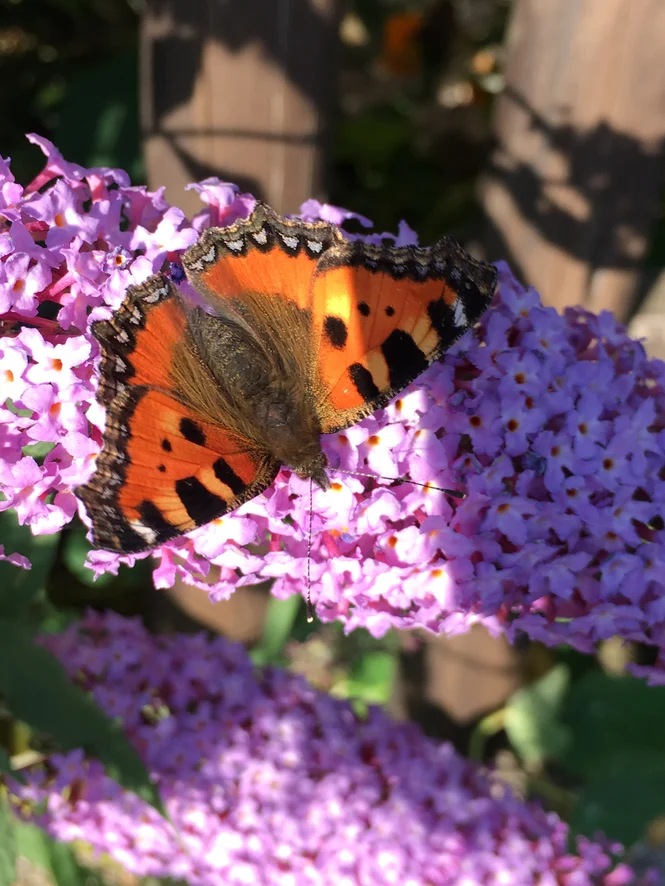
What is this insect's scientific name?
Aglais urticae
